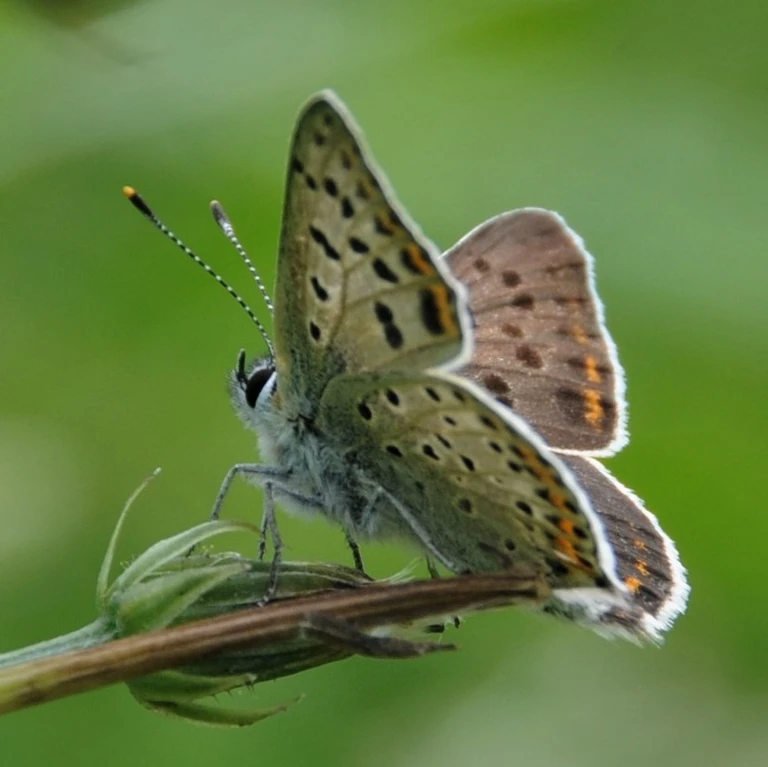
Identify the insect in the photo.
Lycaena tityrus (also Loweia tityrus)
